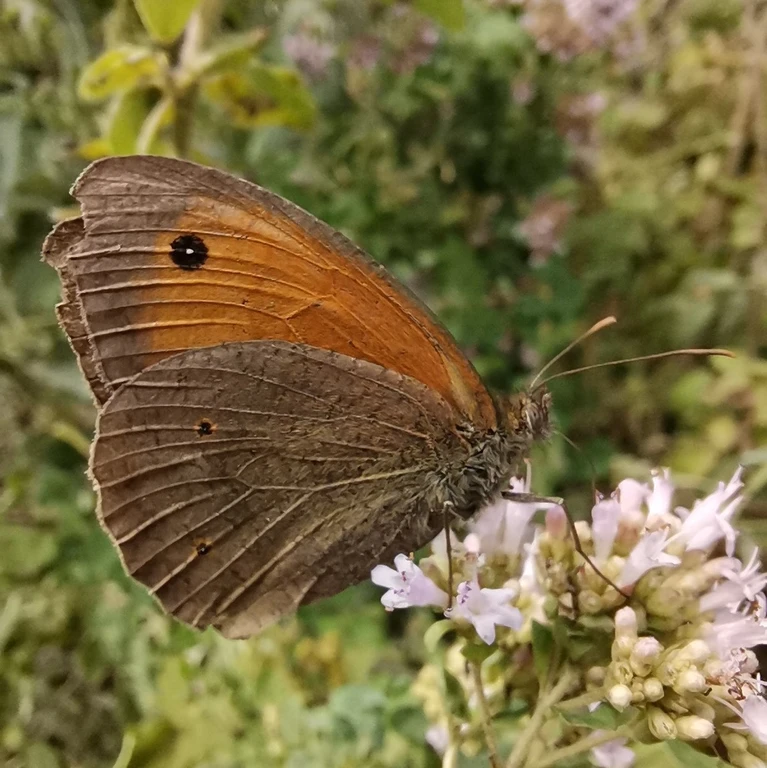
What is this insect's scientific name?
Maniola jurtina
